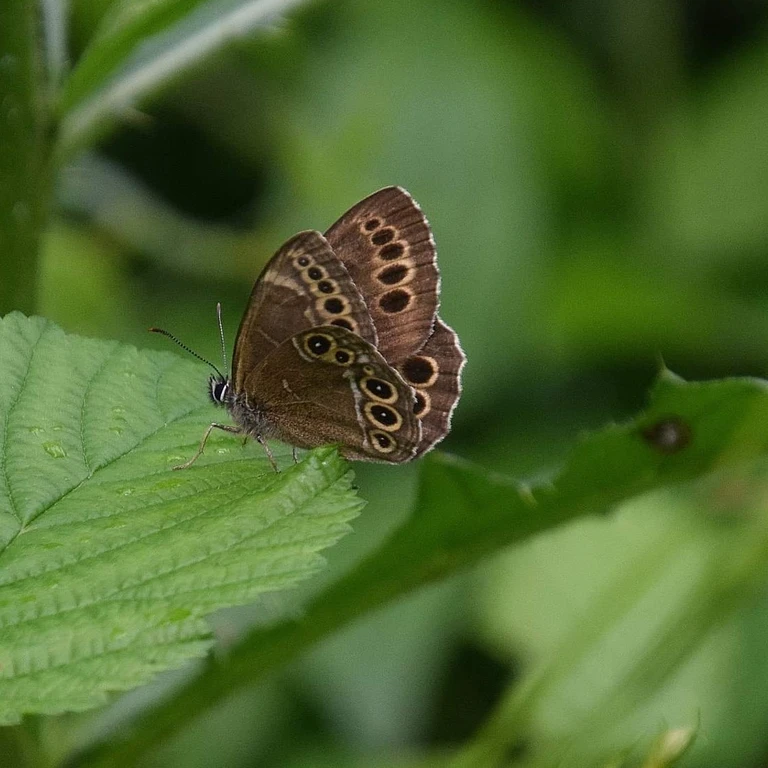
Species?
Lopinga achine (also Pararge achine)
